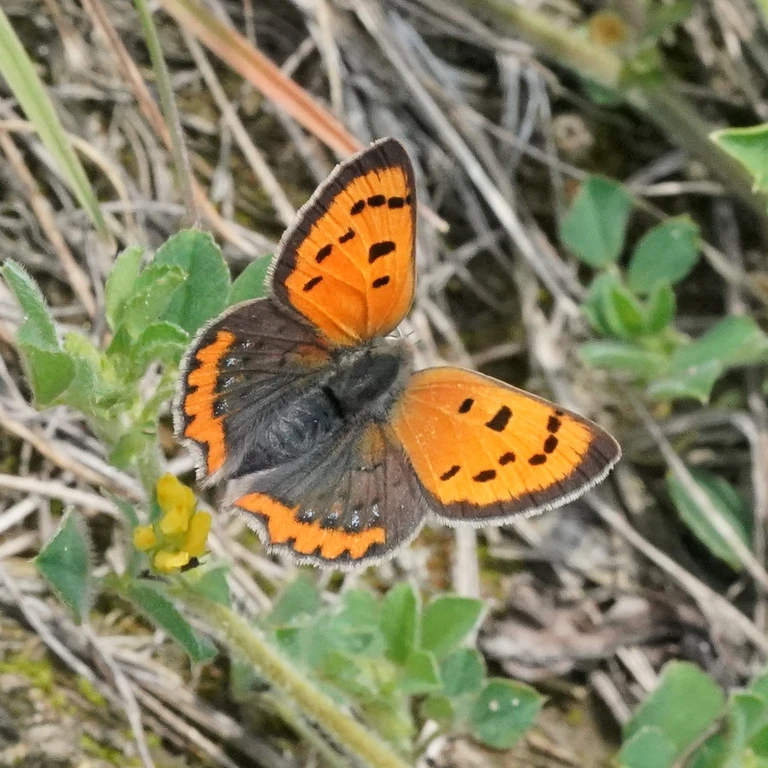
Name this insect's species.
Lycaena phlaeas
